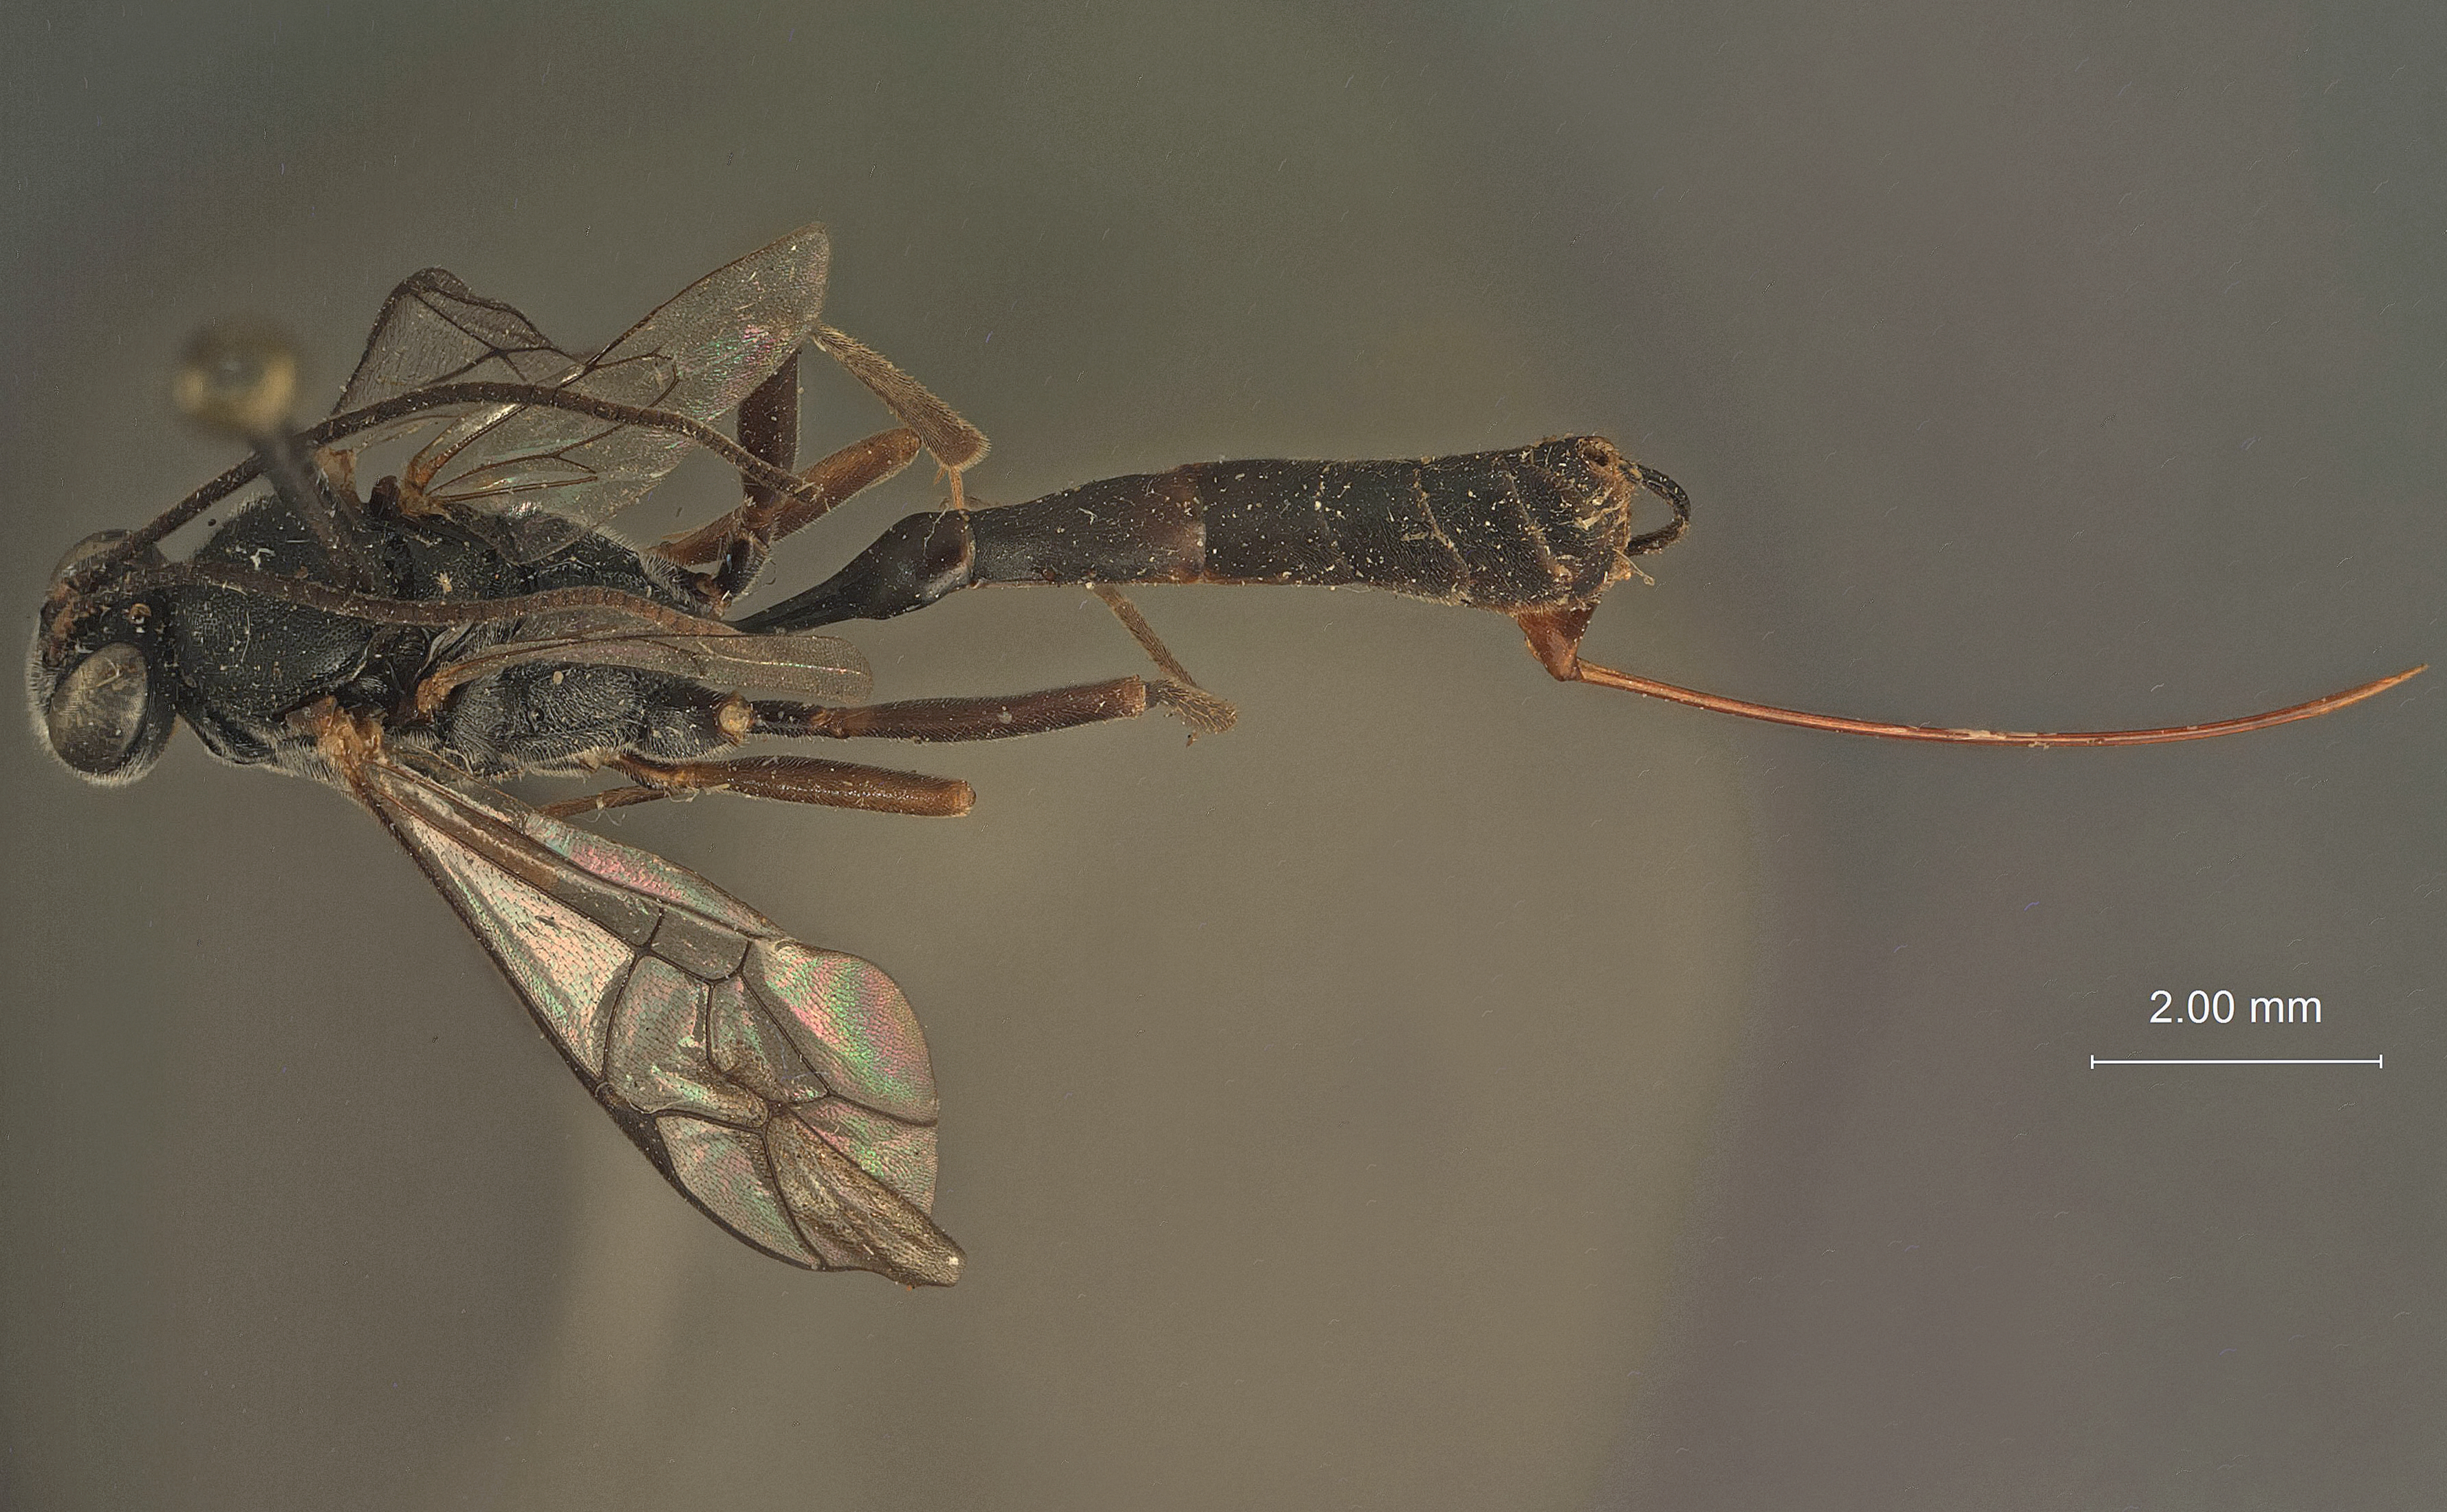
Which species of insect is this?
Campoplex hakonensis
